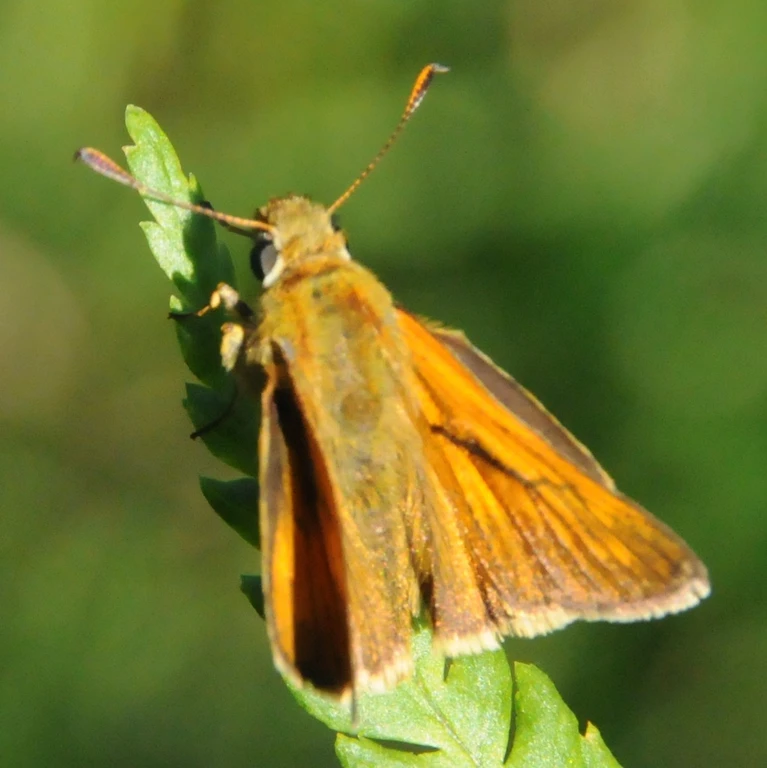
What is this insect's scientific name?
Ochlodes sylvanus (also Ochlodes venata)
